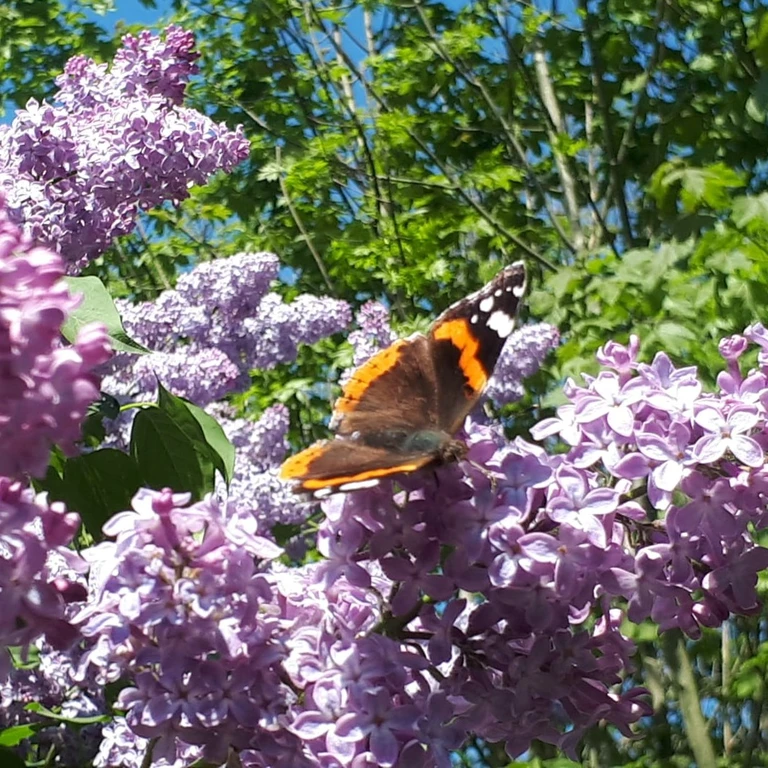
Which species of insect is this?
Vanessa atalanta
